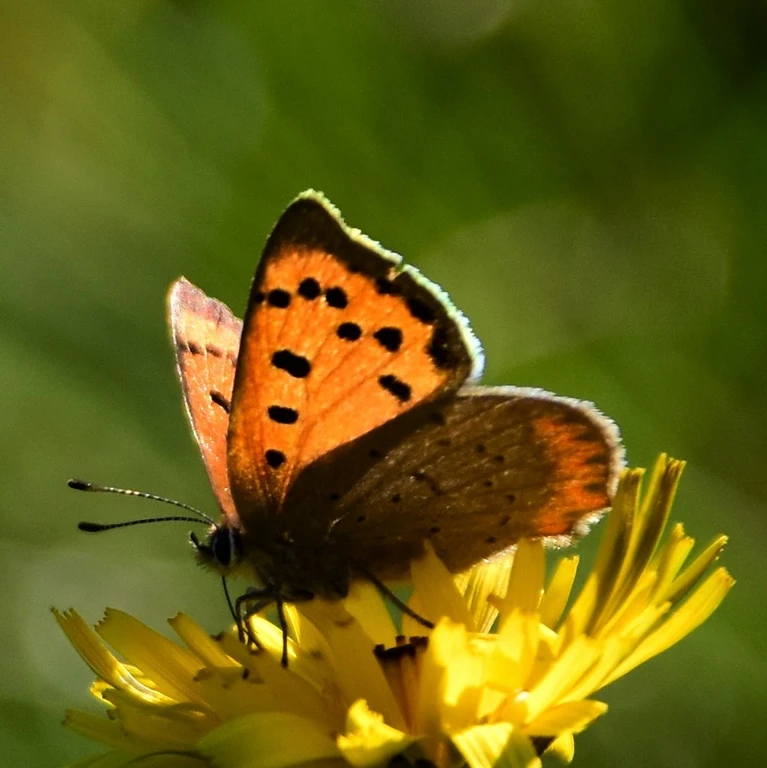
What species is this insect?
Lycaena phlaeas
